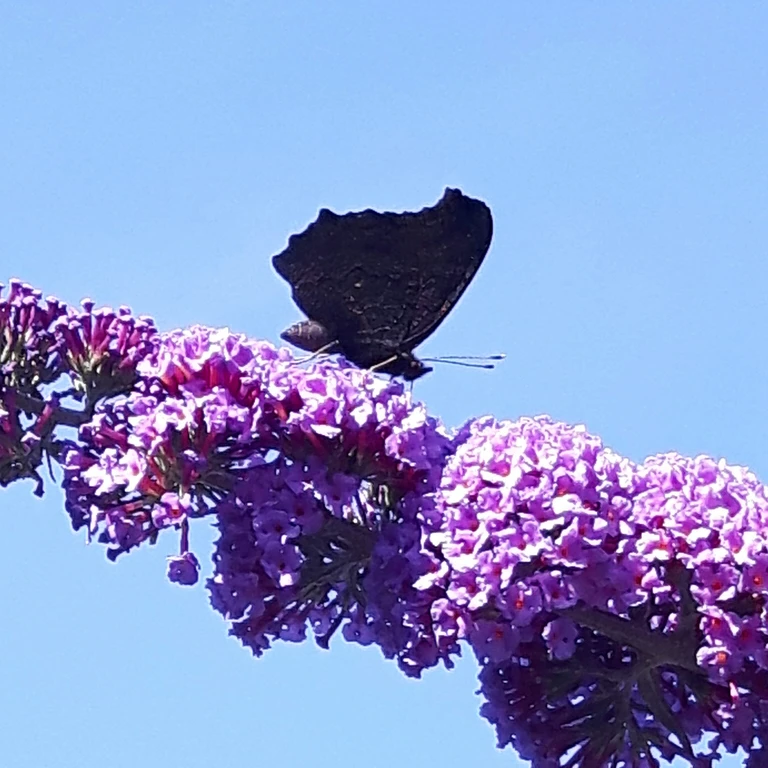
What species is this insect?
Aglais io
